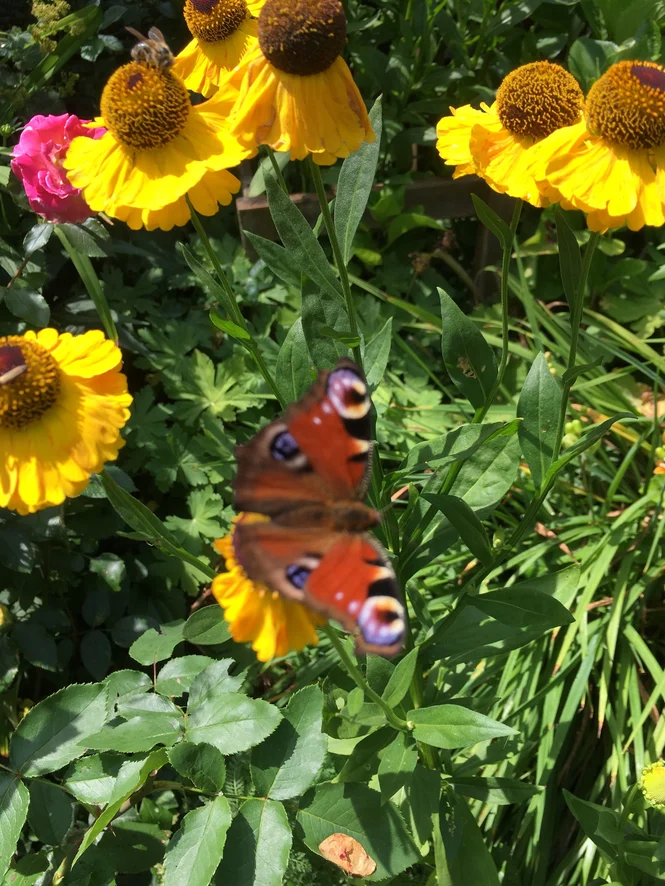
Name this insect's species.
Aglais io
